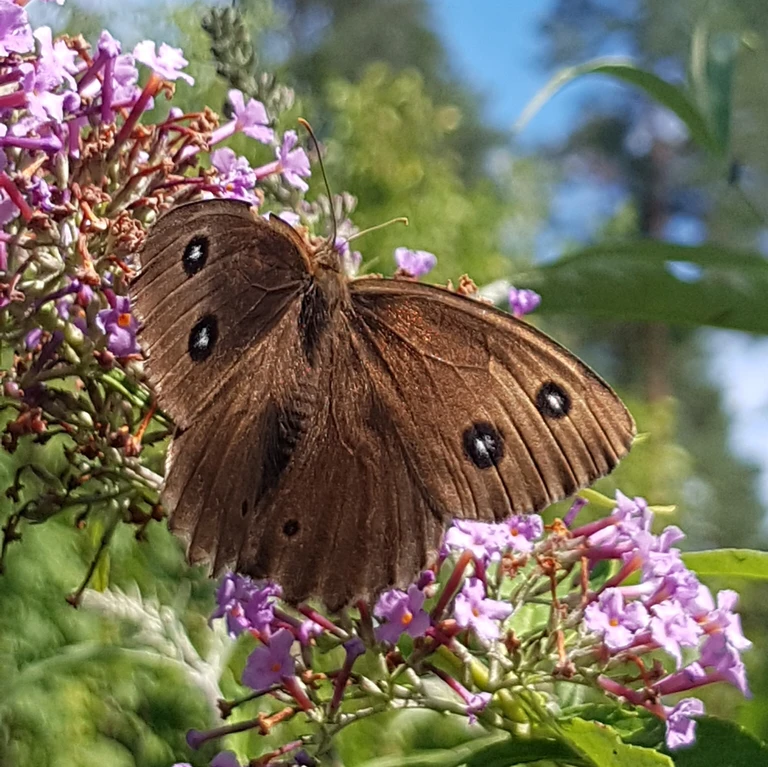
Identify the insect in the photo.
Minois dryas
